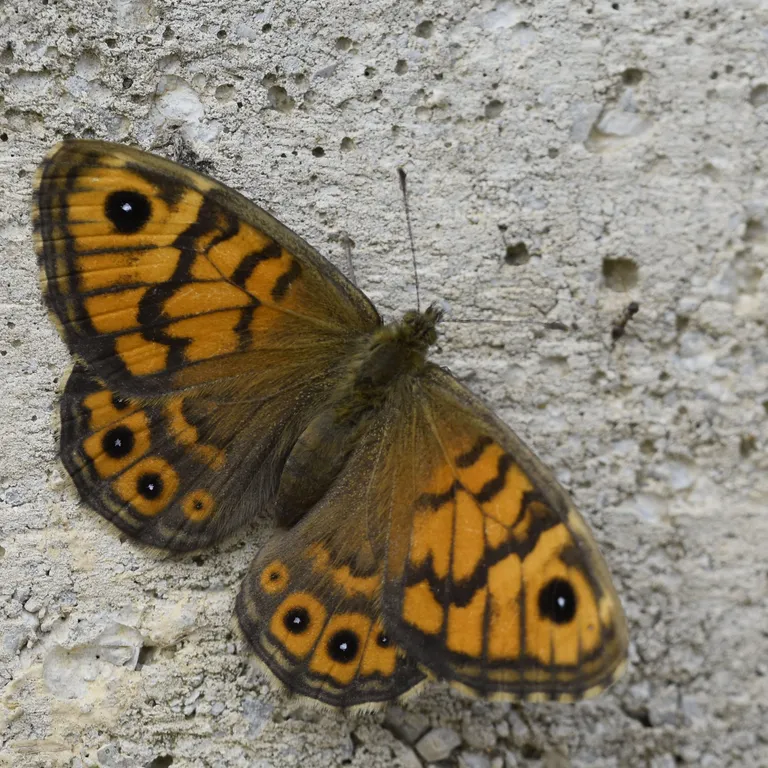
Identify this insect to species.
Lasiommata megera (also Pararge megera)
